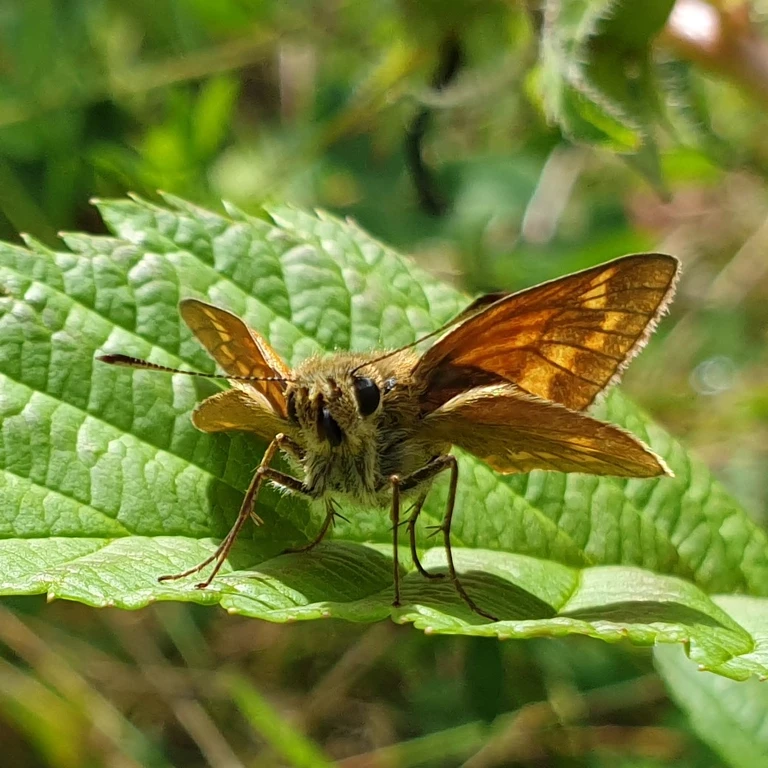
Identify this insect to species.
Ochlodes sylvanus (also Ochlodes venata)
